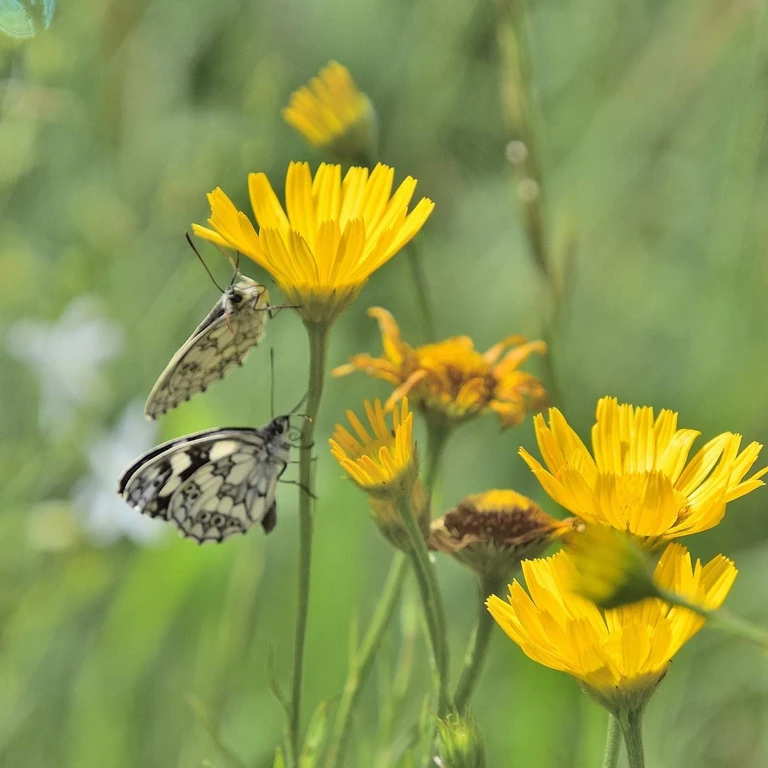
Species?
Melanargia galathea
